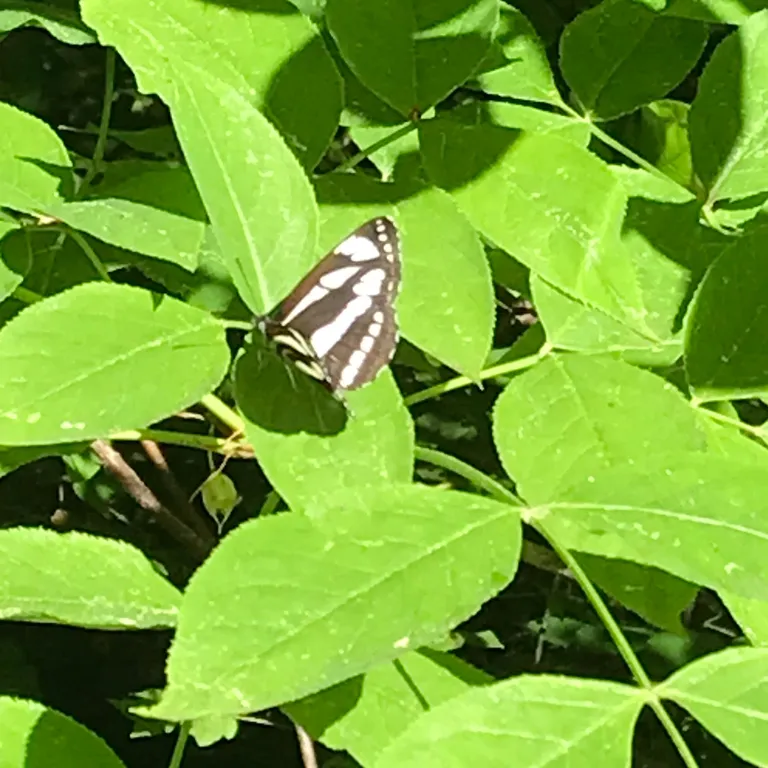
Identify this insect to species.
Neptis sappho
